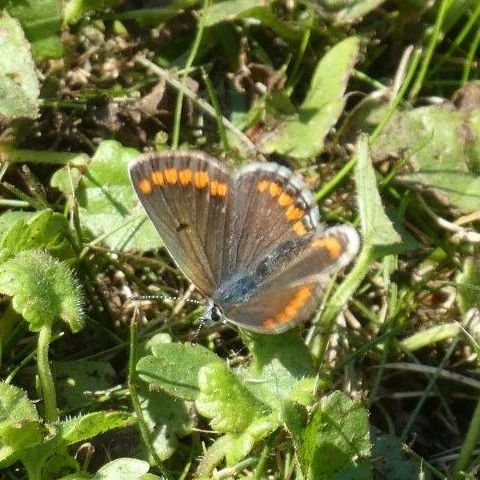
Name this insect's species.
Aricia agestis/artaxerxes
